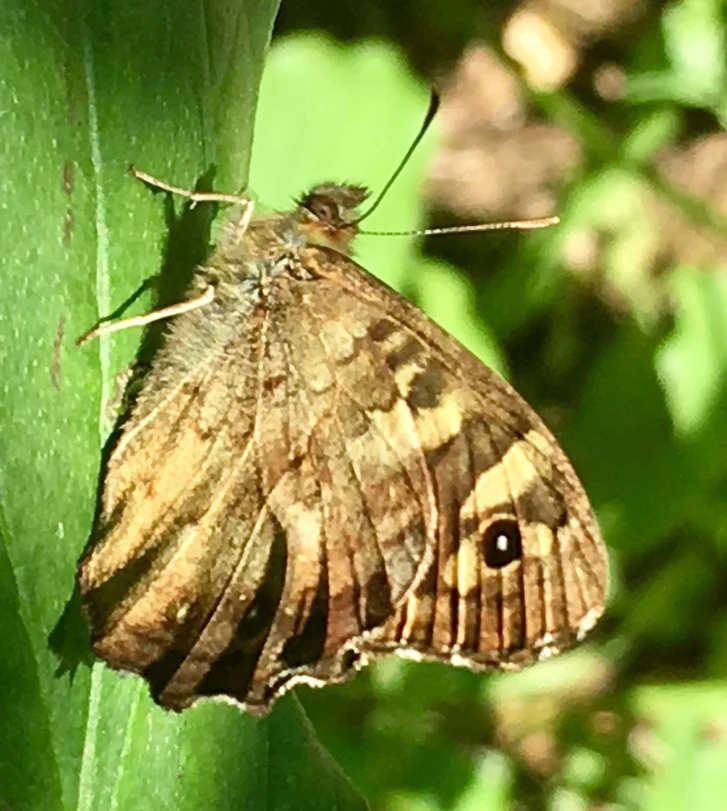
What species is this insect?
Pararge aegeria
